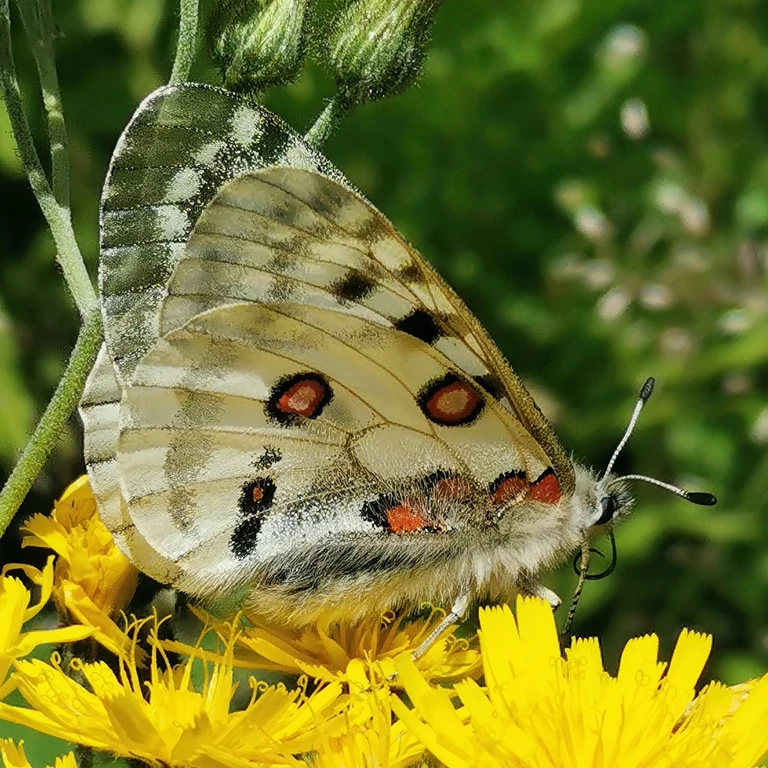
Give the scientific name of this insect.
Parnassius apollo
